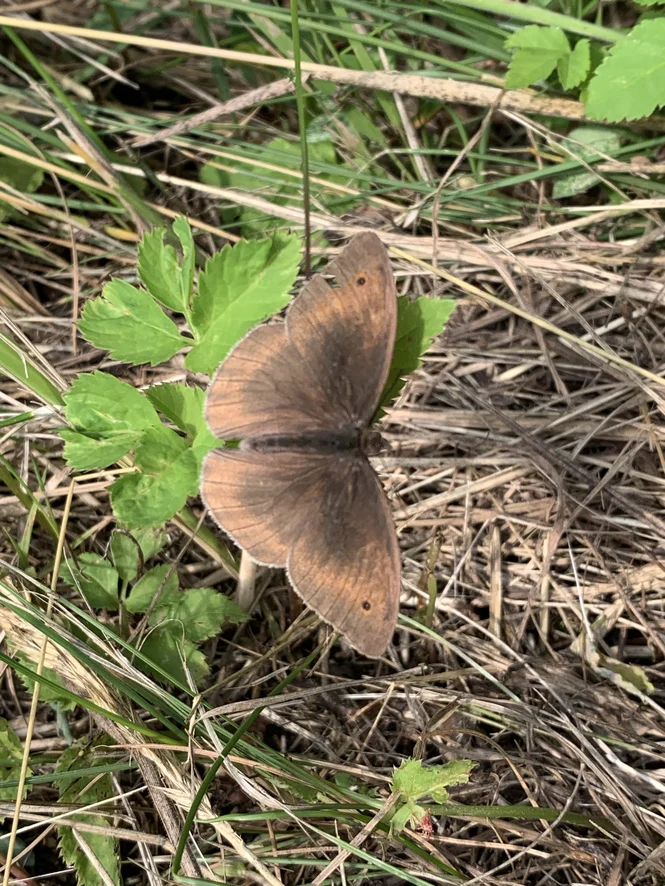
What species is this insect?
Maniola jurtina
